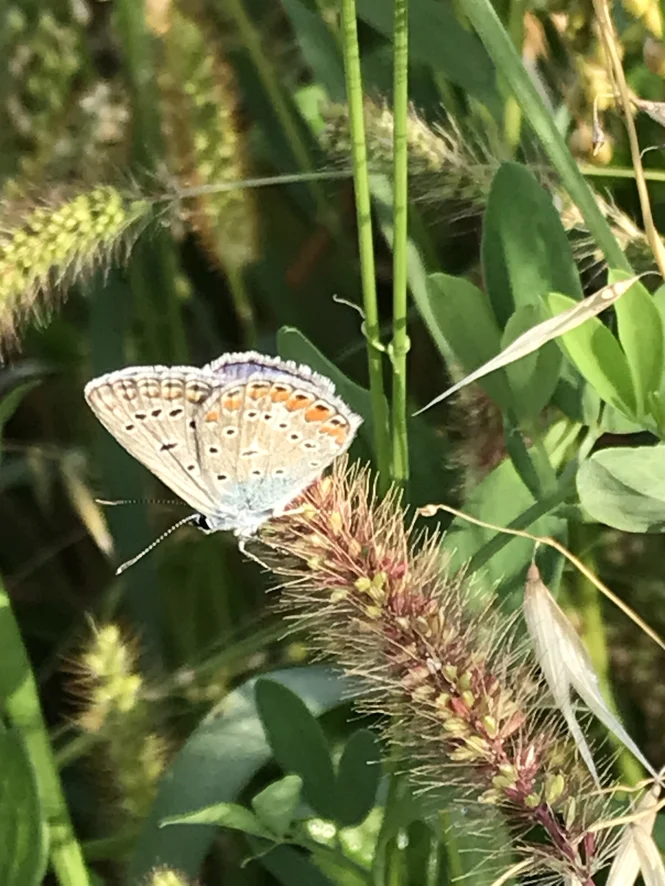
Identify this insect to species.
Polyommatus icarus
